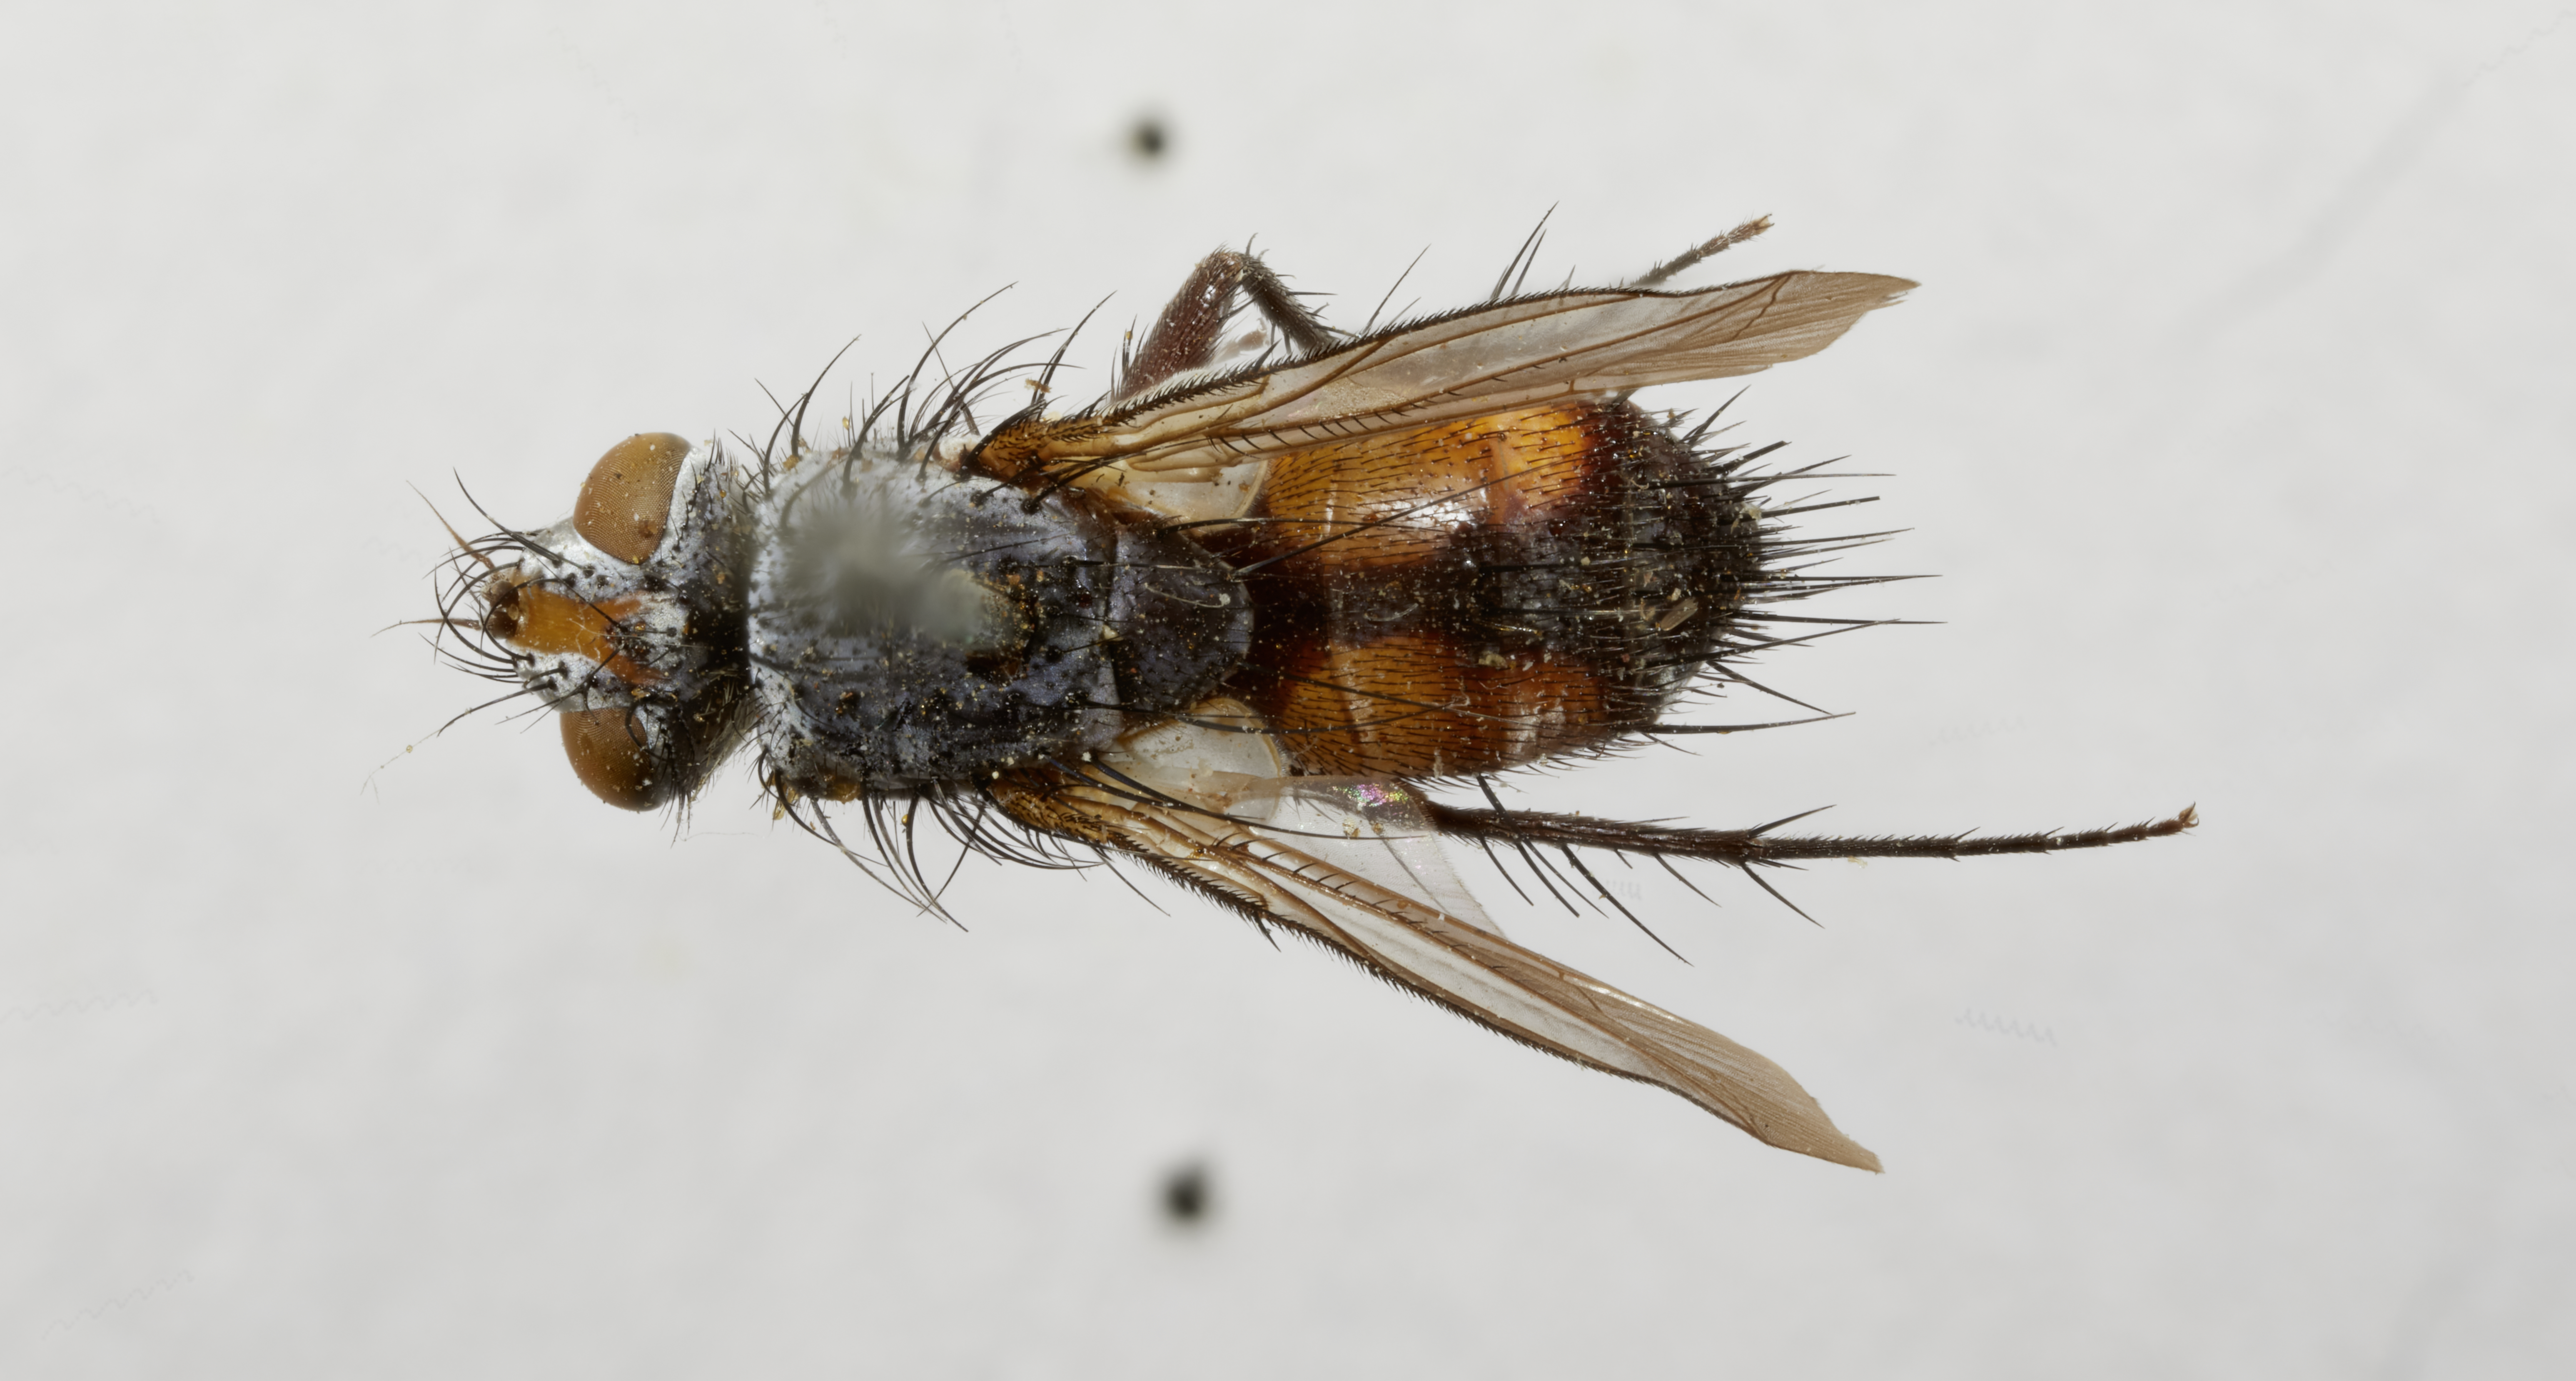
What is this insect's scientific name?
Aphria occidentale
